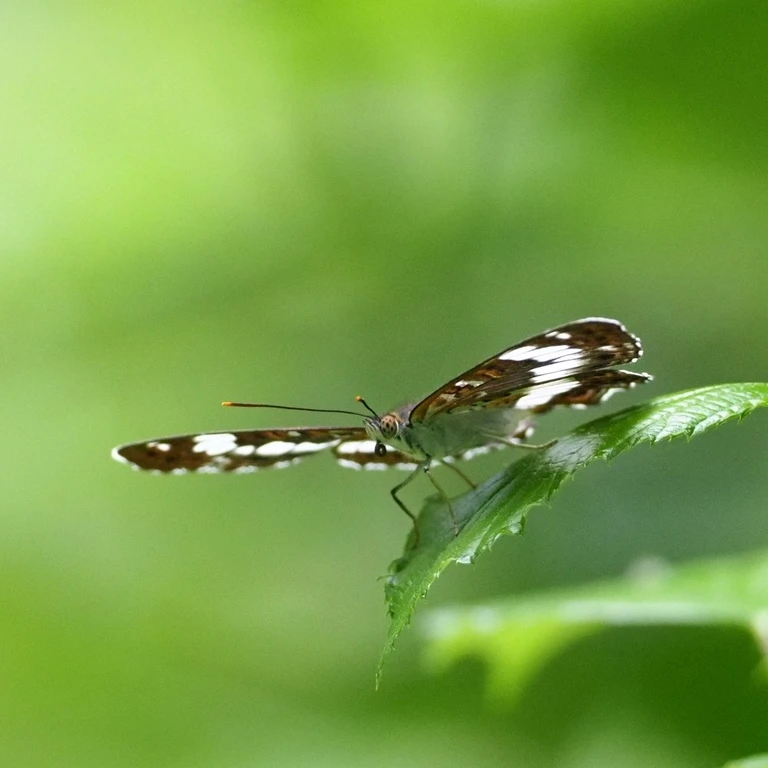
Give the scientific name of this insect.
Limenitis camilla (also Ladoga camilla)
